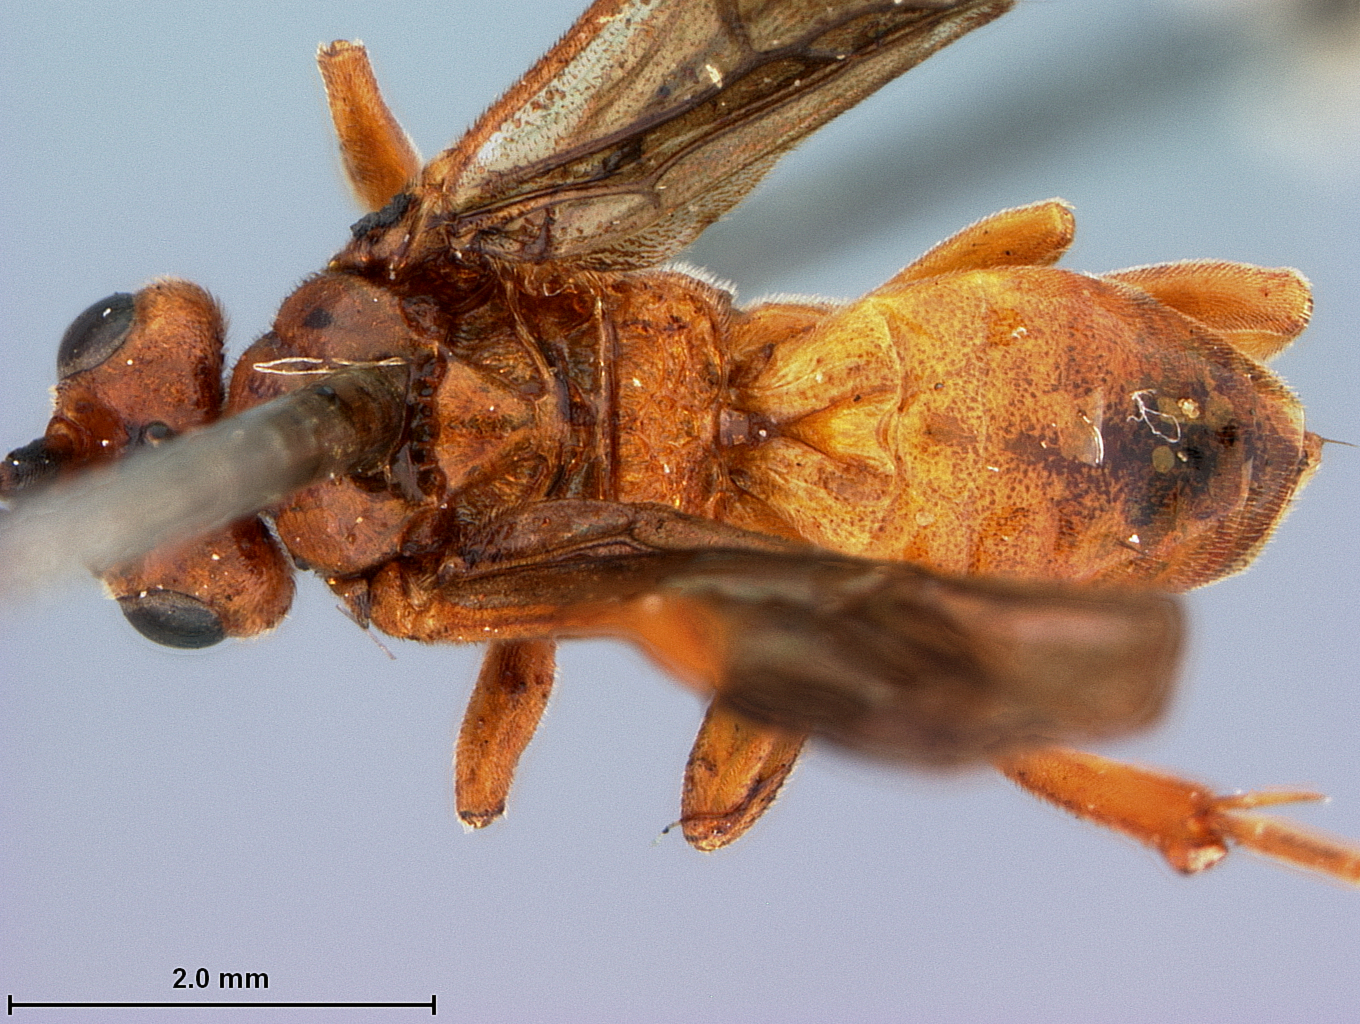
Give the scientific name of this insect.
Cardiochiles rubicundus
